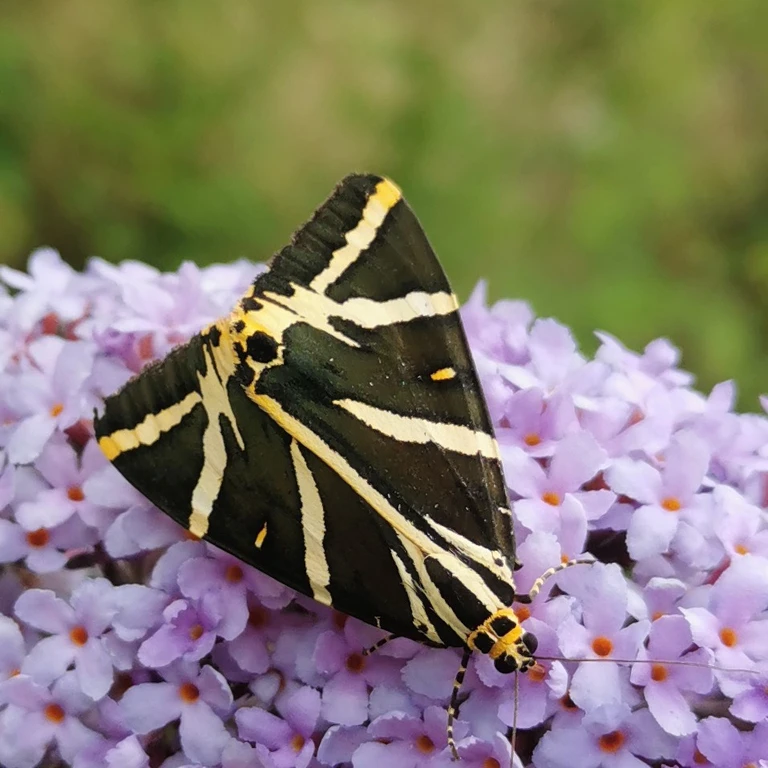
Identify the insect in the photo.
Euplagia quadripunctaria
